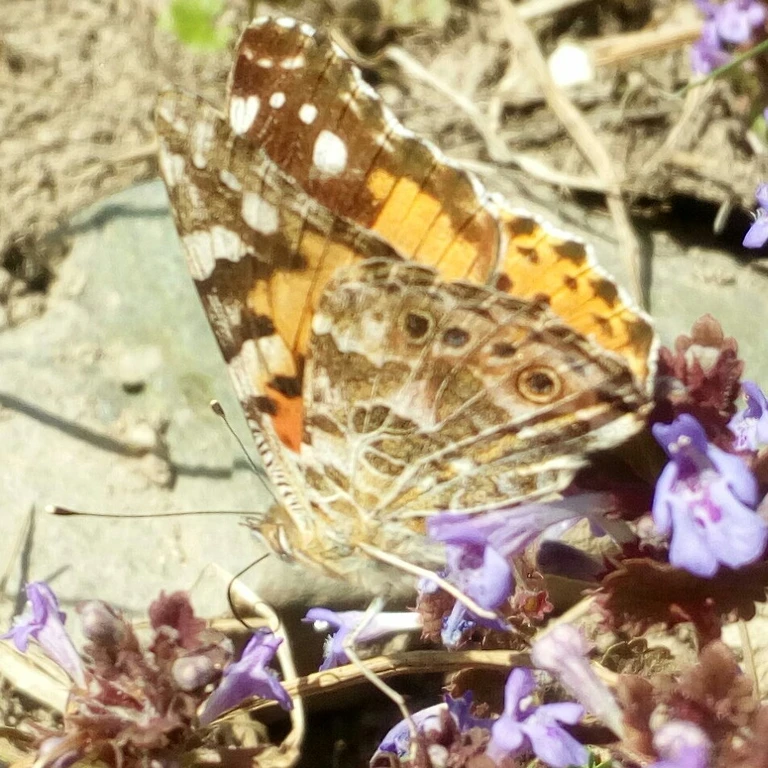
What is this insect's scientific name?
Vanessa cardui
